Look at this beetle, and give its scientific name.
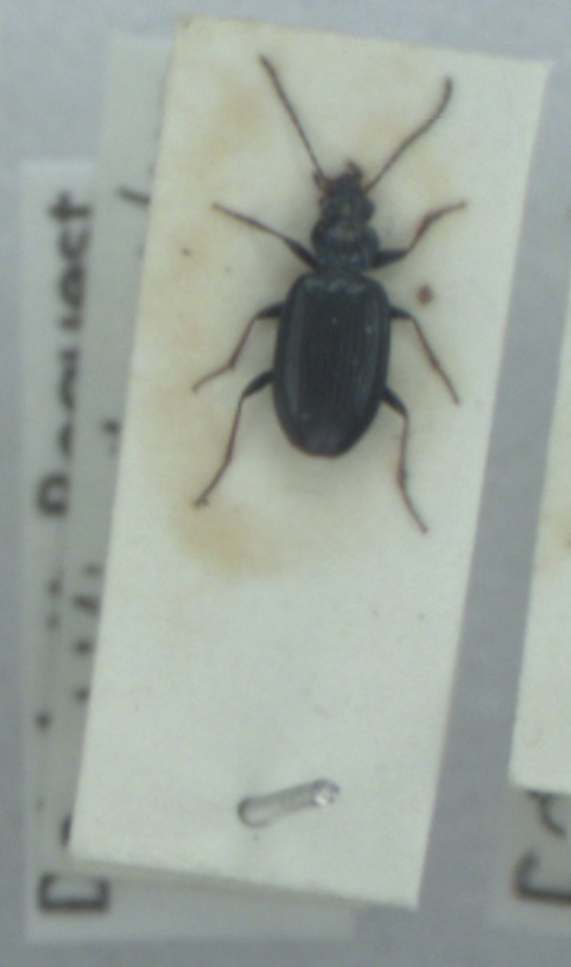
Bembidion atrocaeruleum
